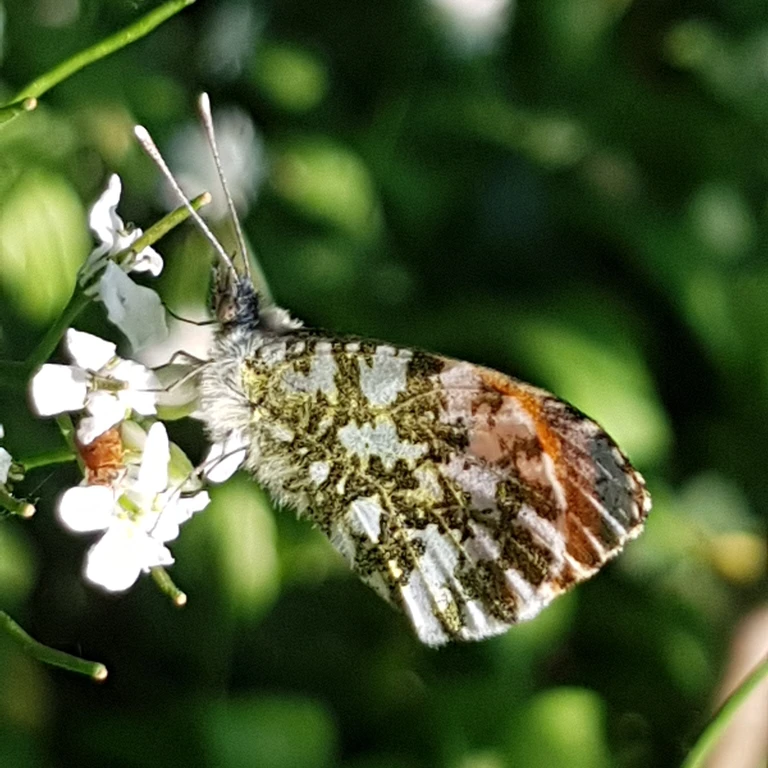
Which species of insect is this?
Anthocharis cardamines
